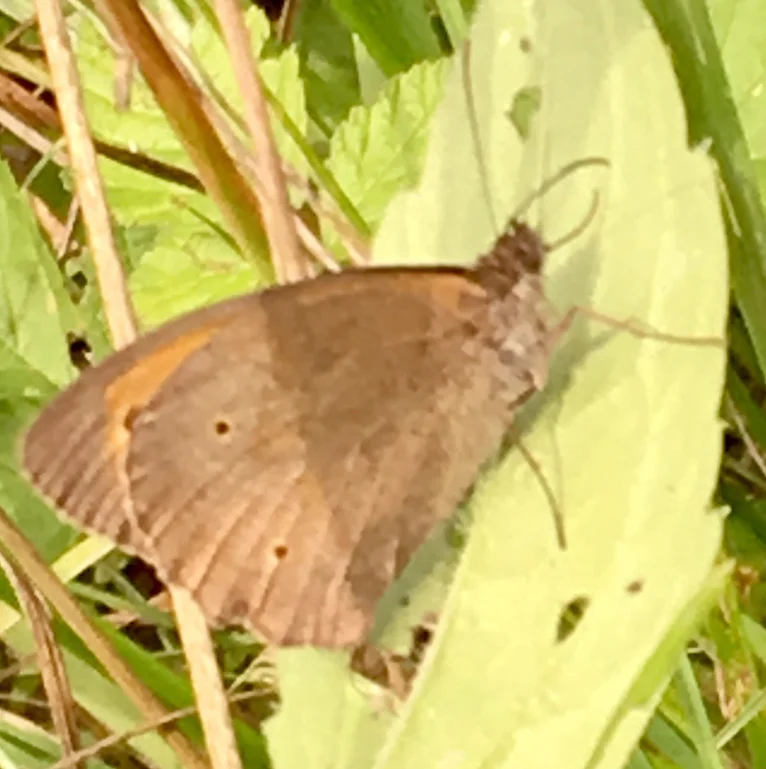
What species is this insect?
Maniola jurtina
